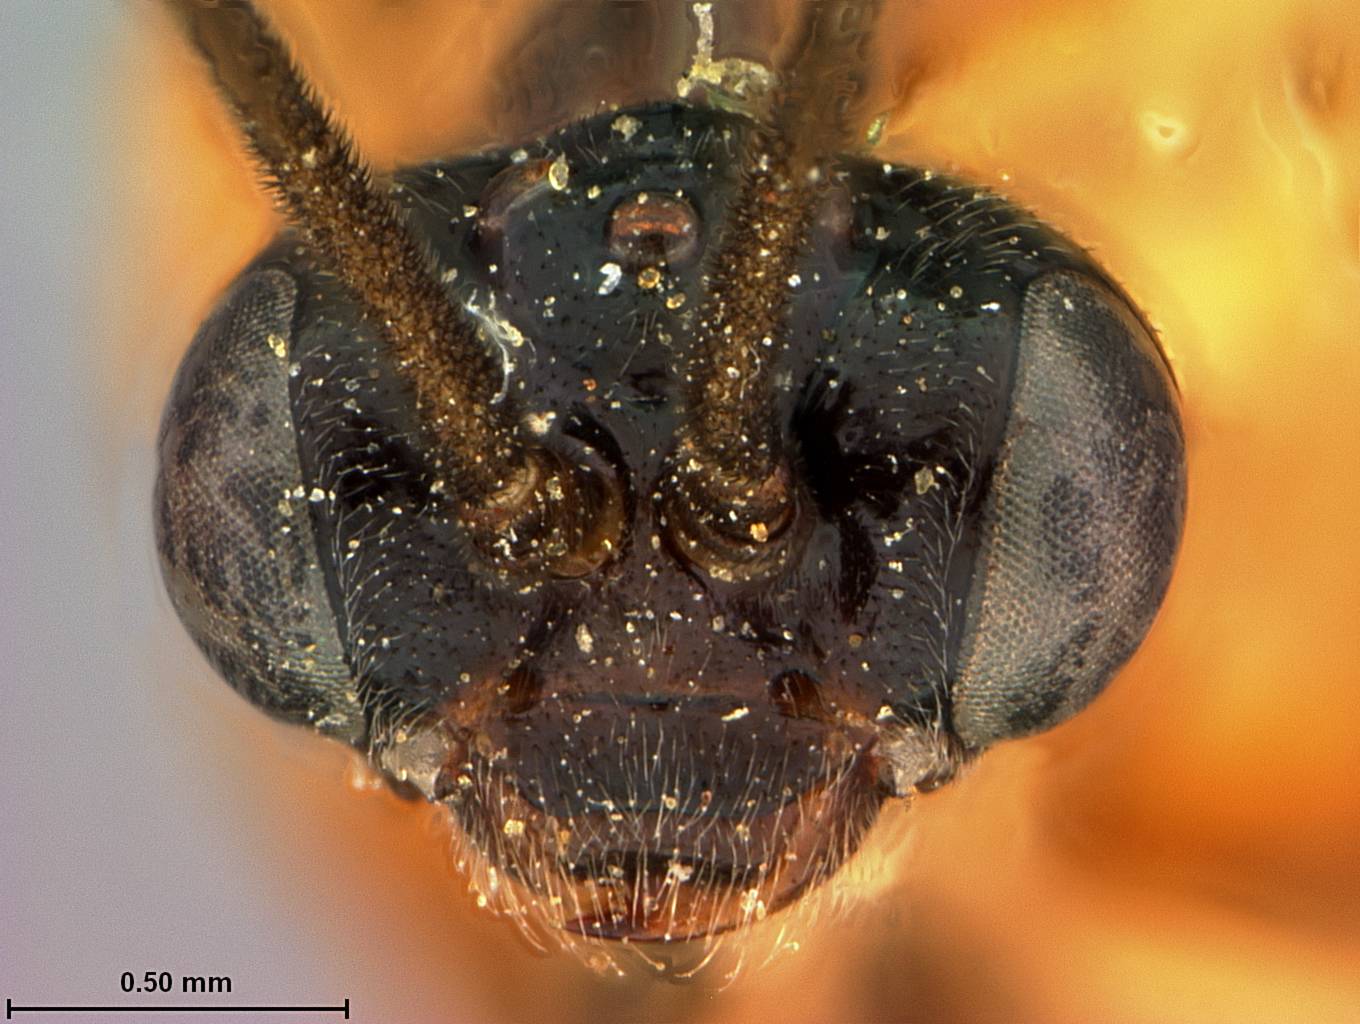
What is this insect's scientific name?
Sphacophilus oblatus
